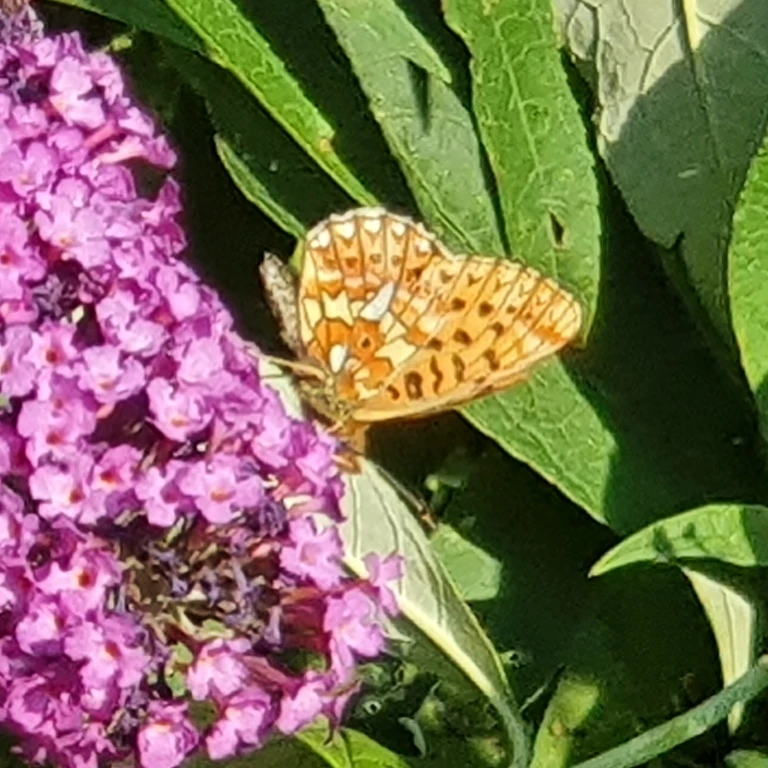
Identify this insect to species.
Boloria euphrosyne (also Clossiana euphrosyne)
